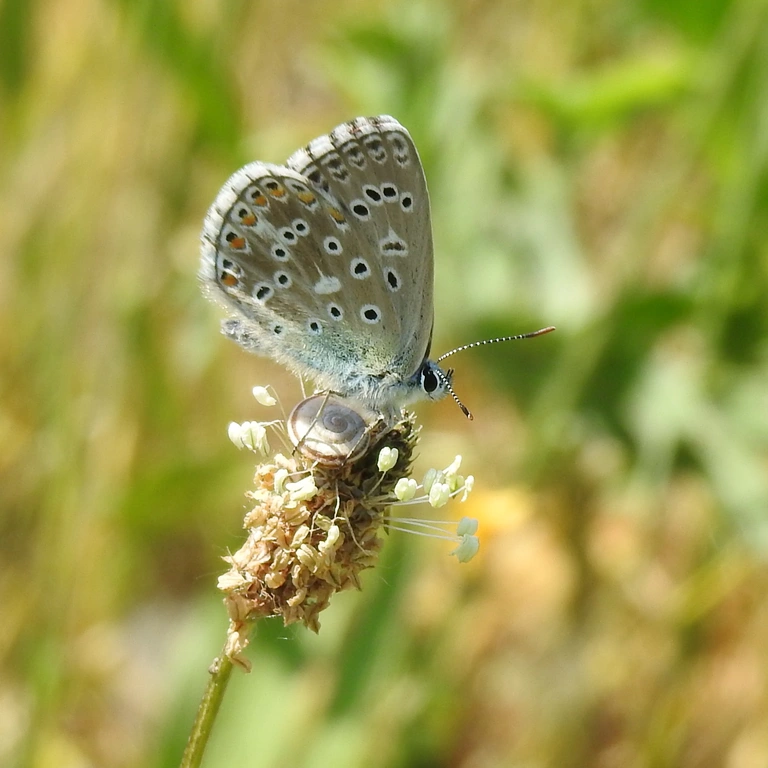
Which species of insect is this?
Lysandra bellargus
